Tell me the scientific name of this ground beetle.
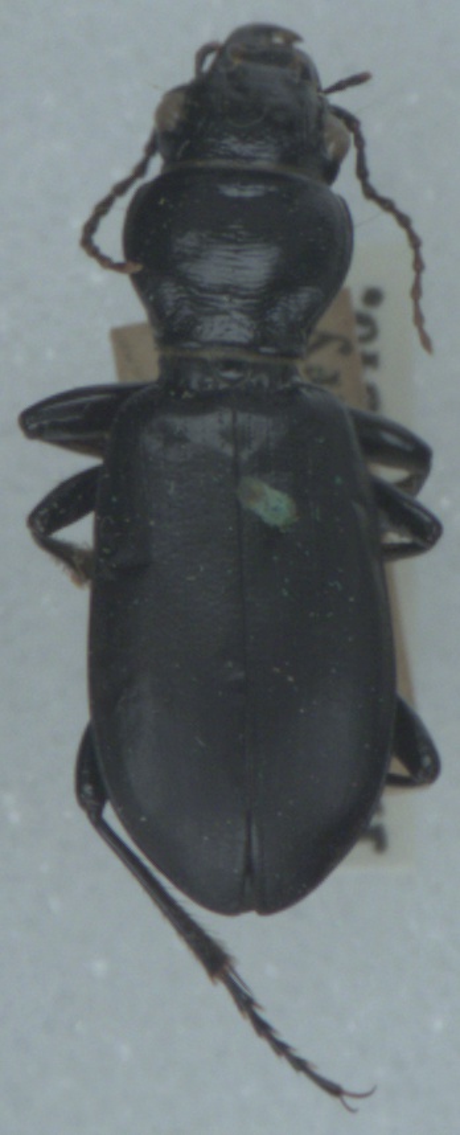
Broscus cephalotes
